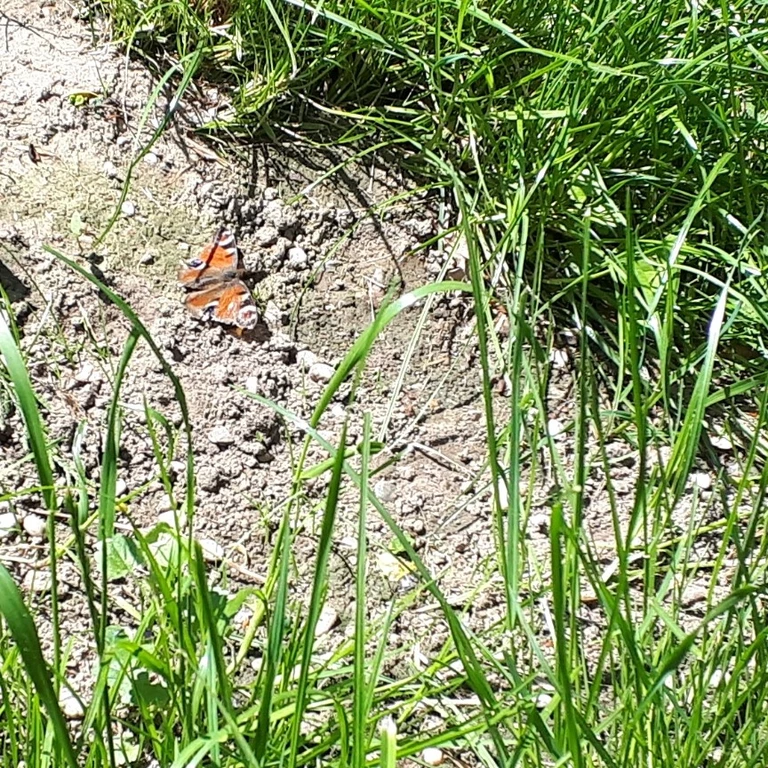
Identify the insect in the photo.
Aglais io
